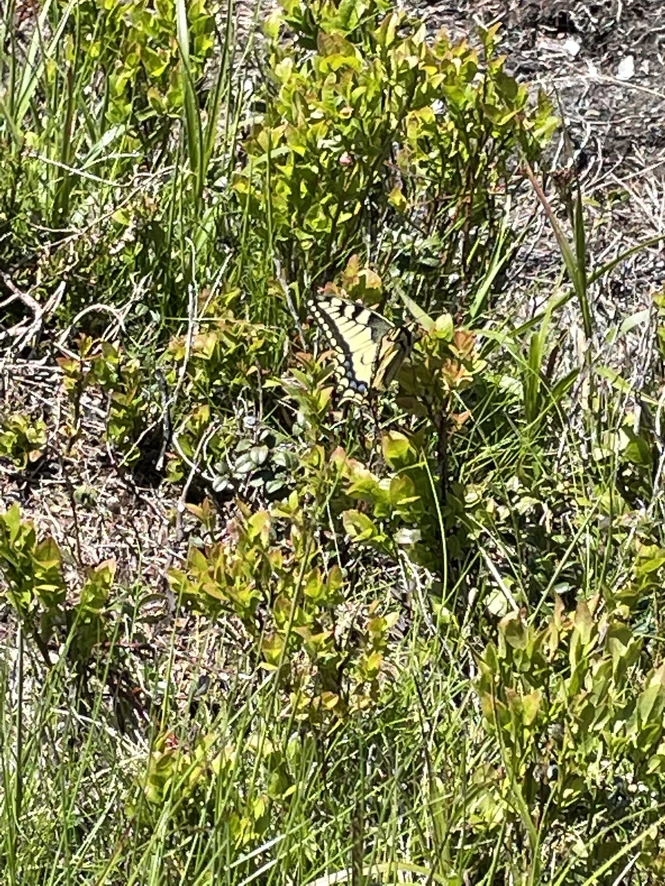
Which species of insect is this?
Papilio machaon
